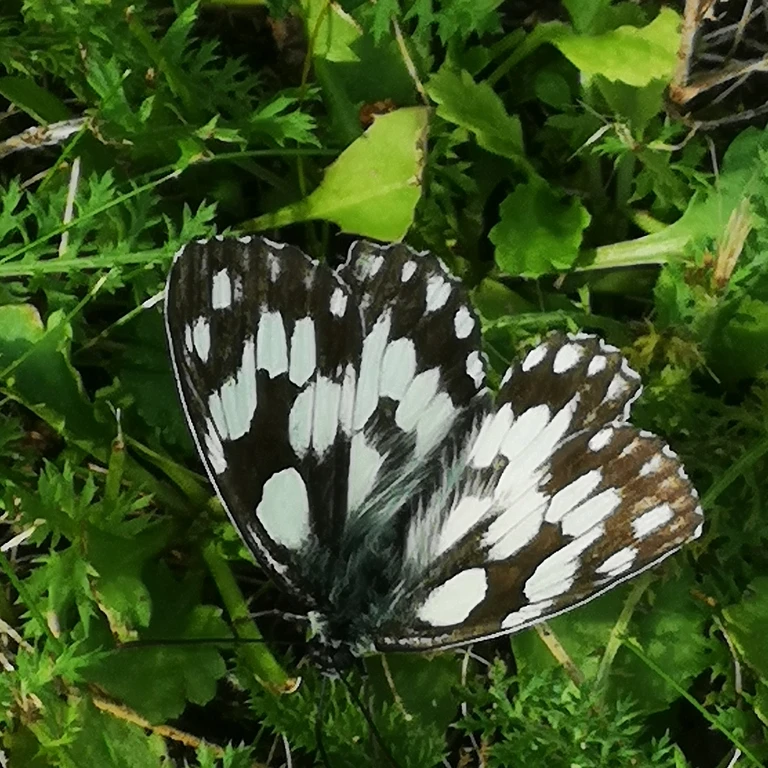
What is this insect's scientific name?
Melanargia galathea
